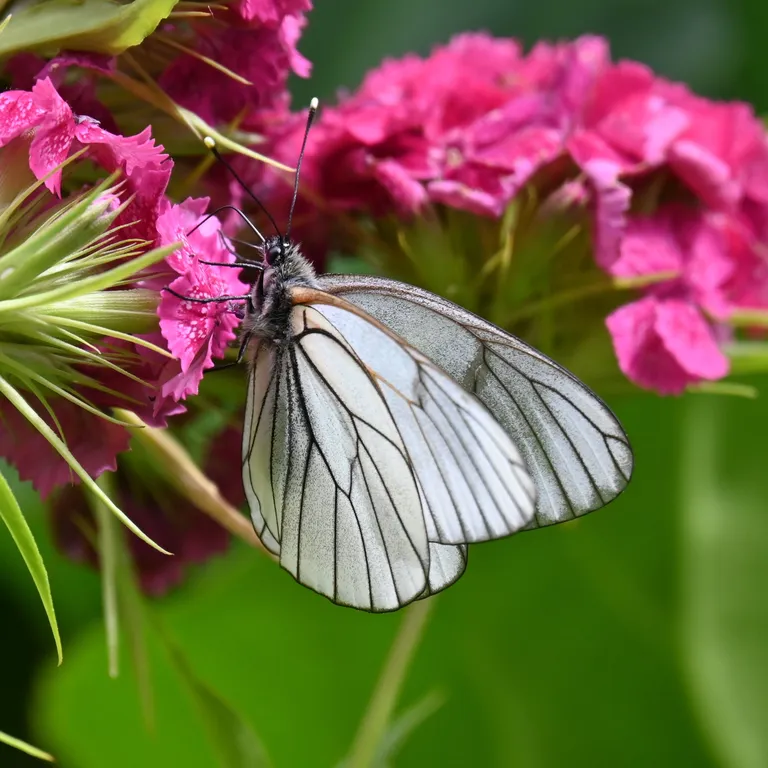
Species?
Aporia crataegi
